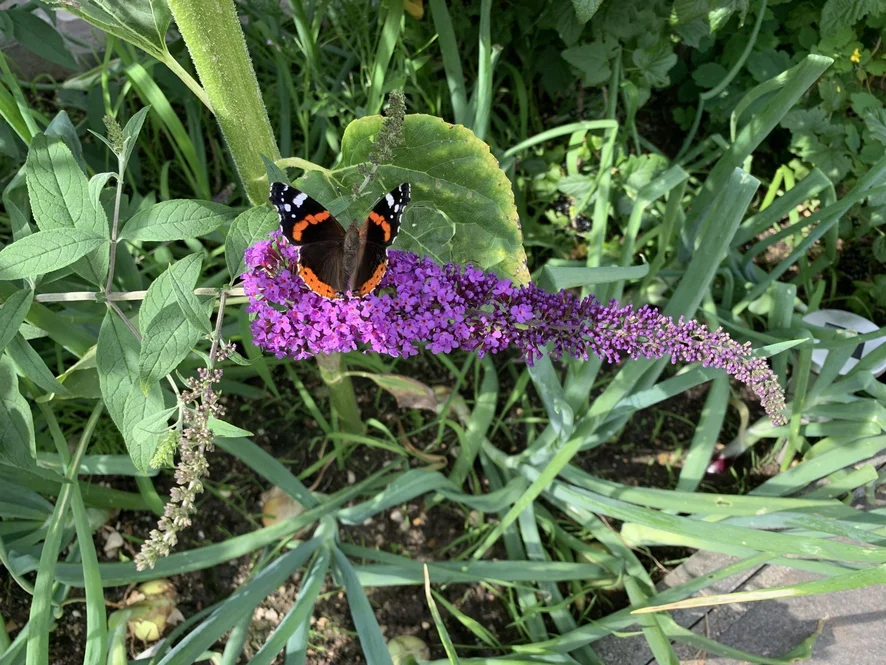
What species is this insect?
Vanessa atalanta
